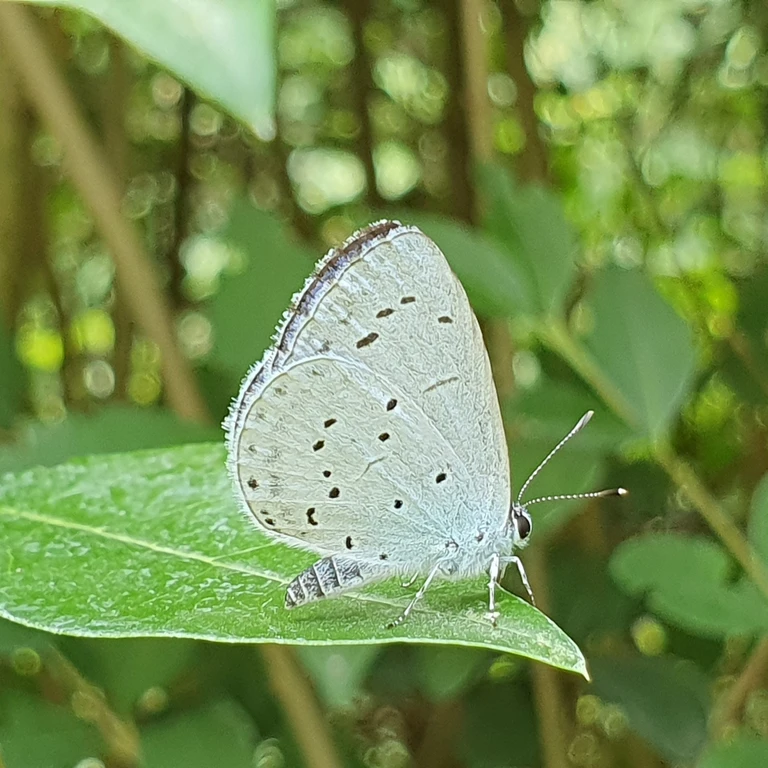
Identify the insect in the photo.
Celastrina argiolus
